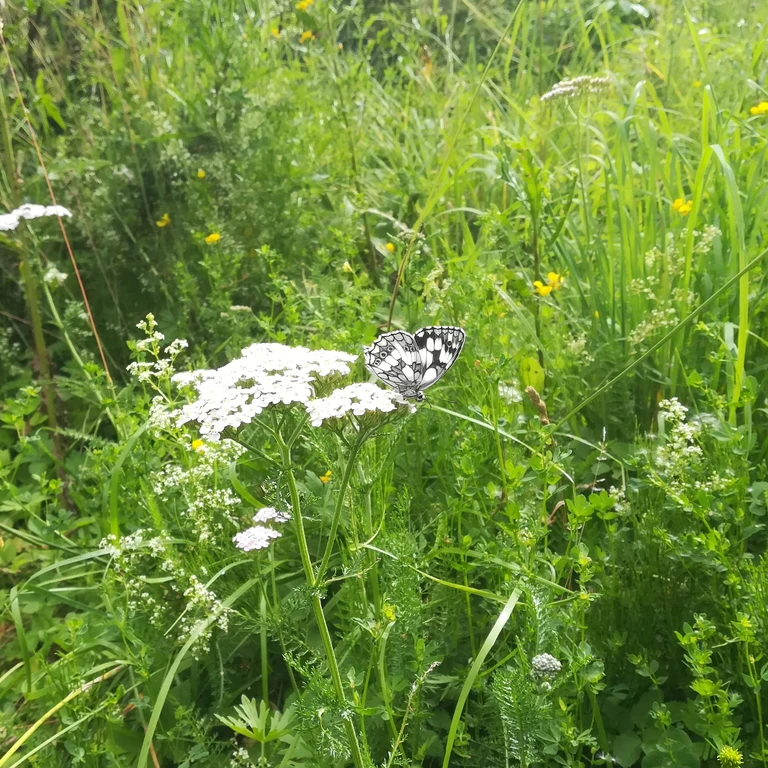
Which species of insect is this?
Melanargia galathea
